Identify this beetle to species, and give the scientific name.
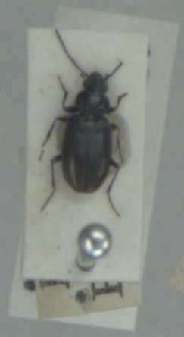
Bembidion aeneum
